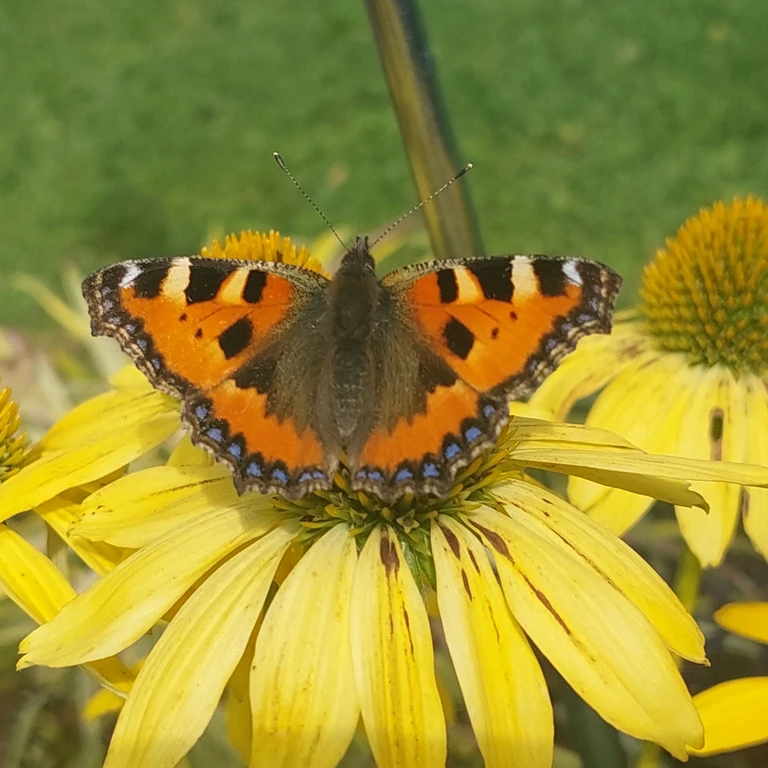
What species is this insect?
Aglais urticae
